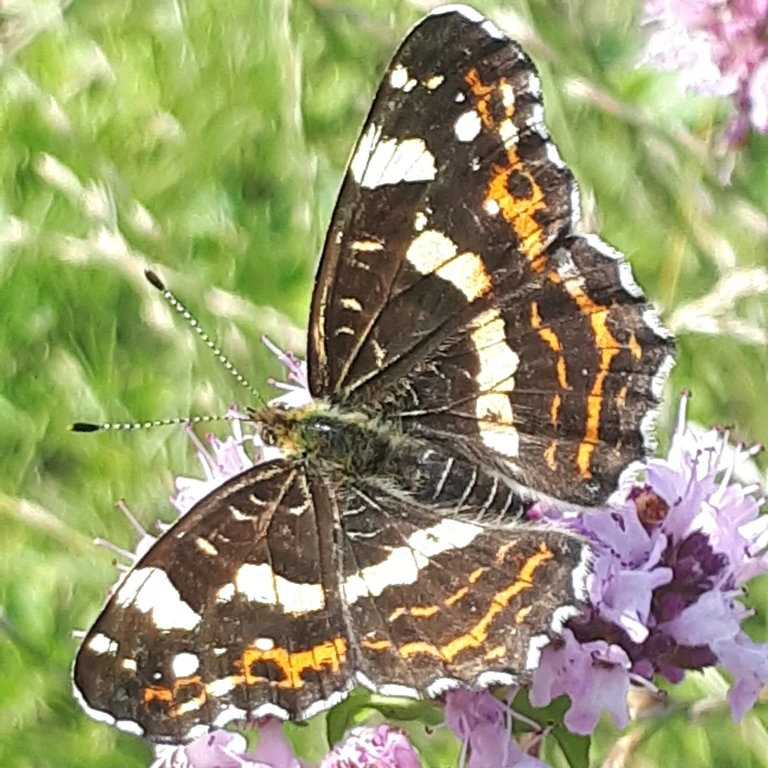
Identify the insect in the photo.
Araschnia levana
